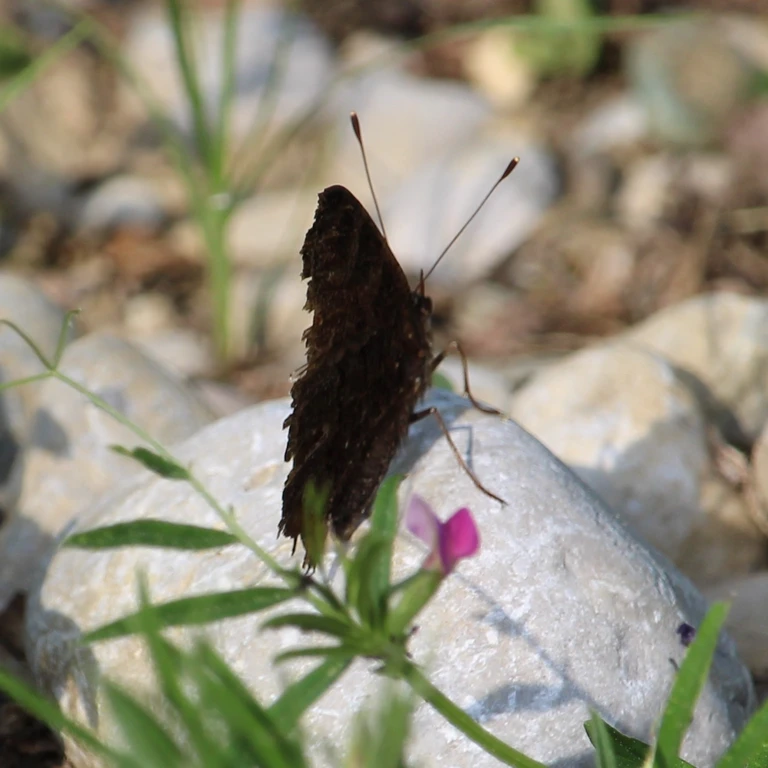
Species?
Aglais io
